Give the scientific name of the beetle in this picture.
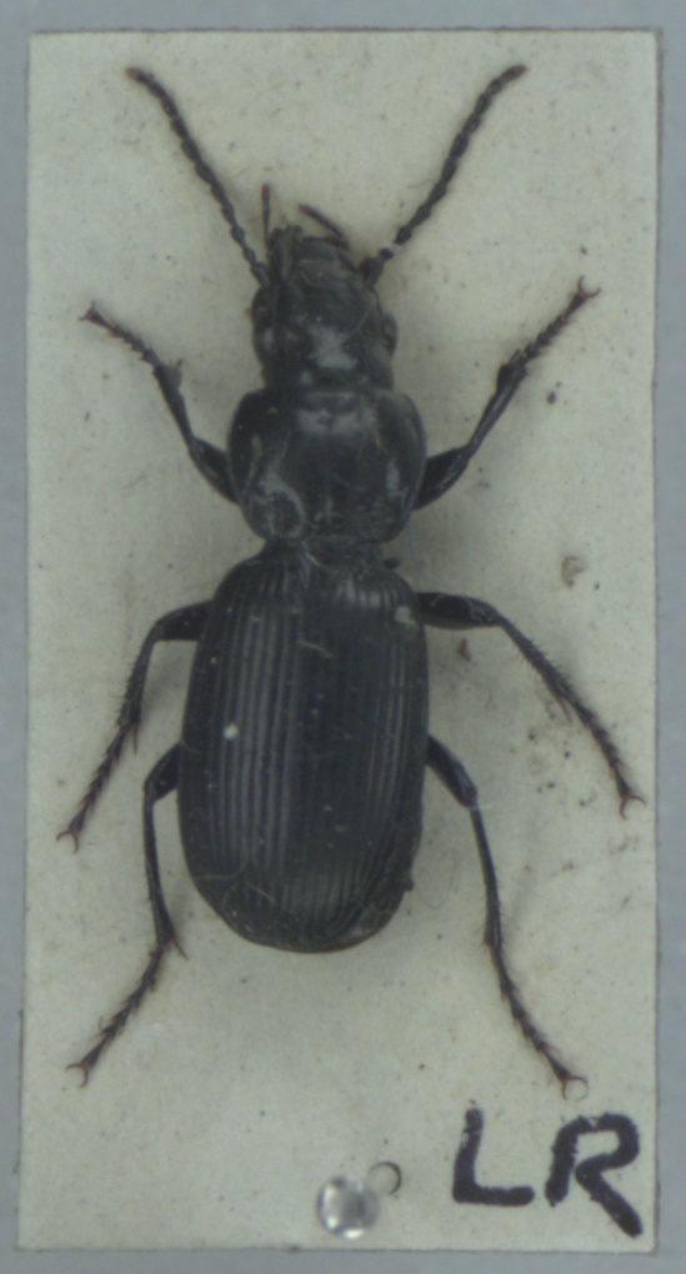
Pterostichus madidus
